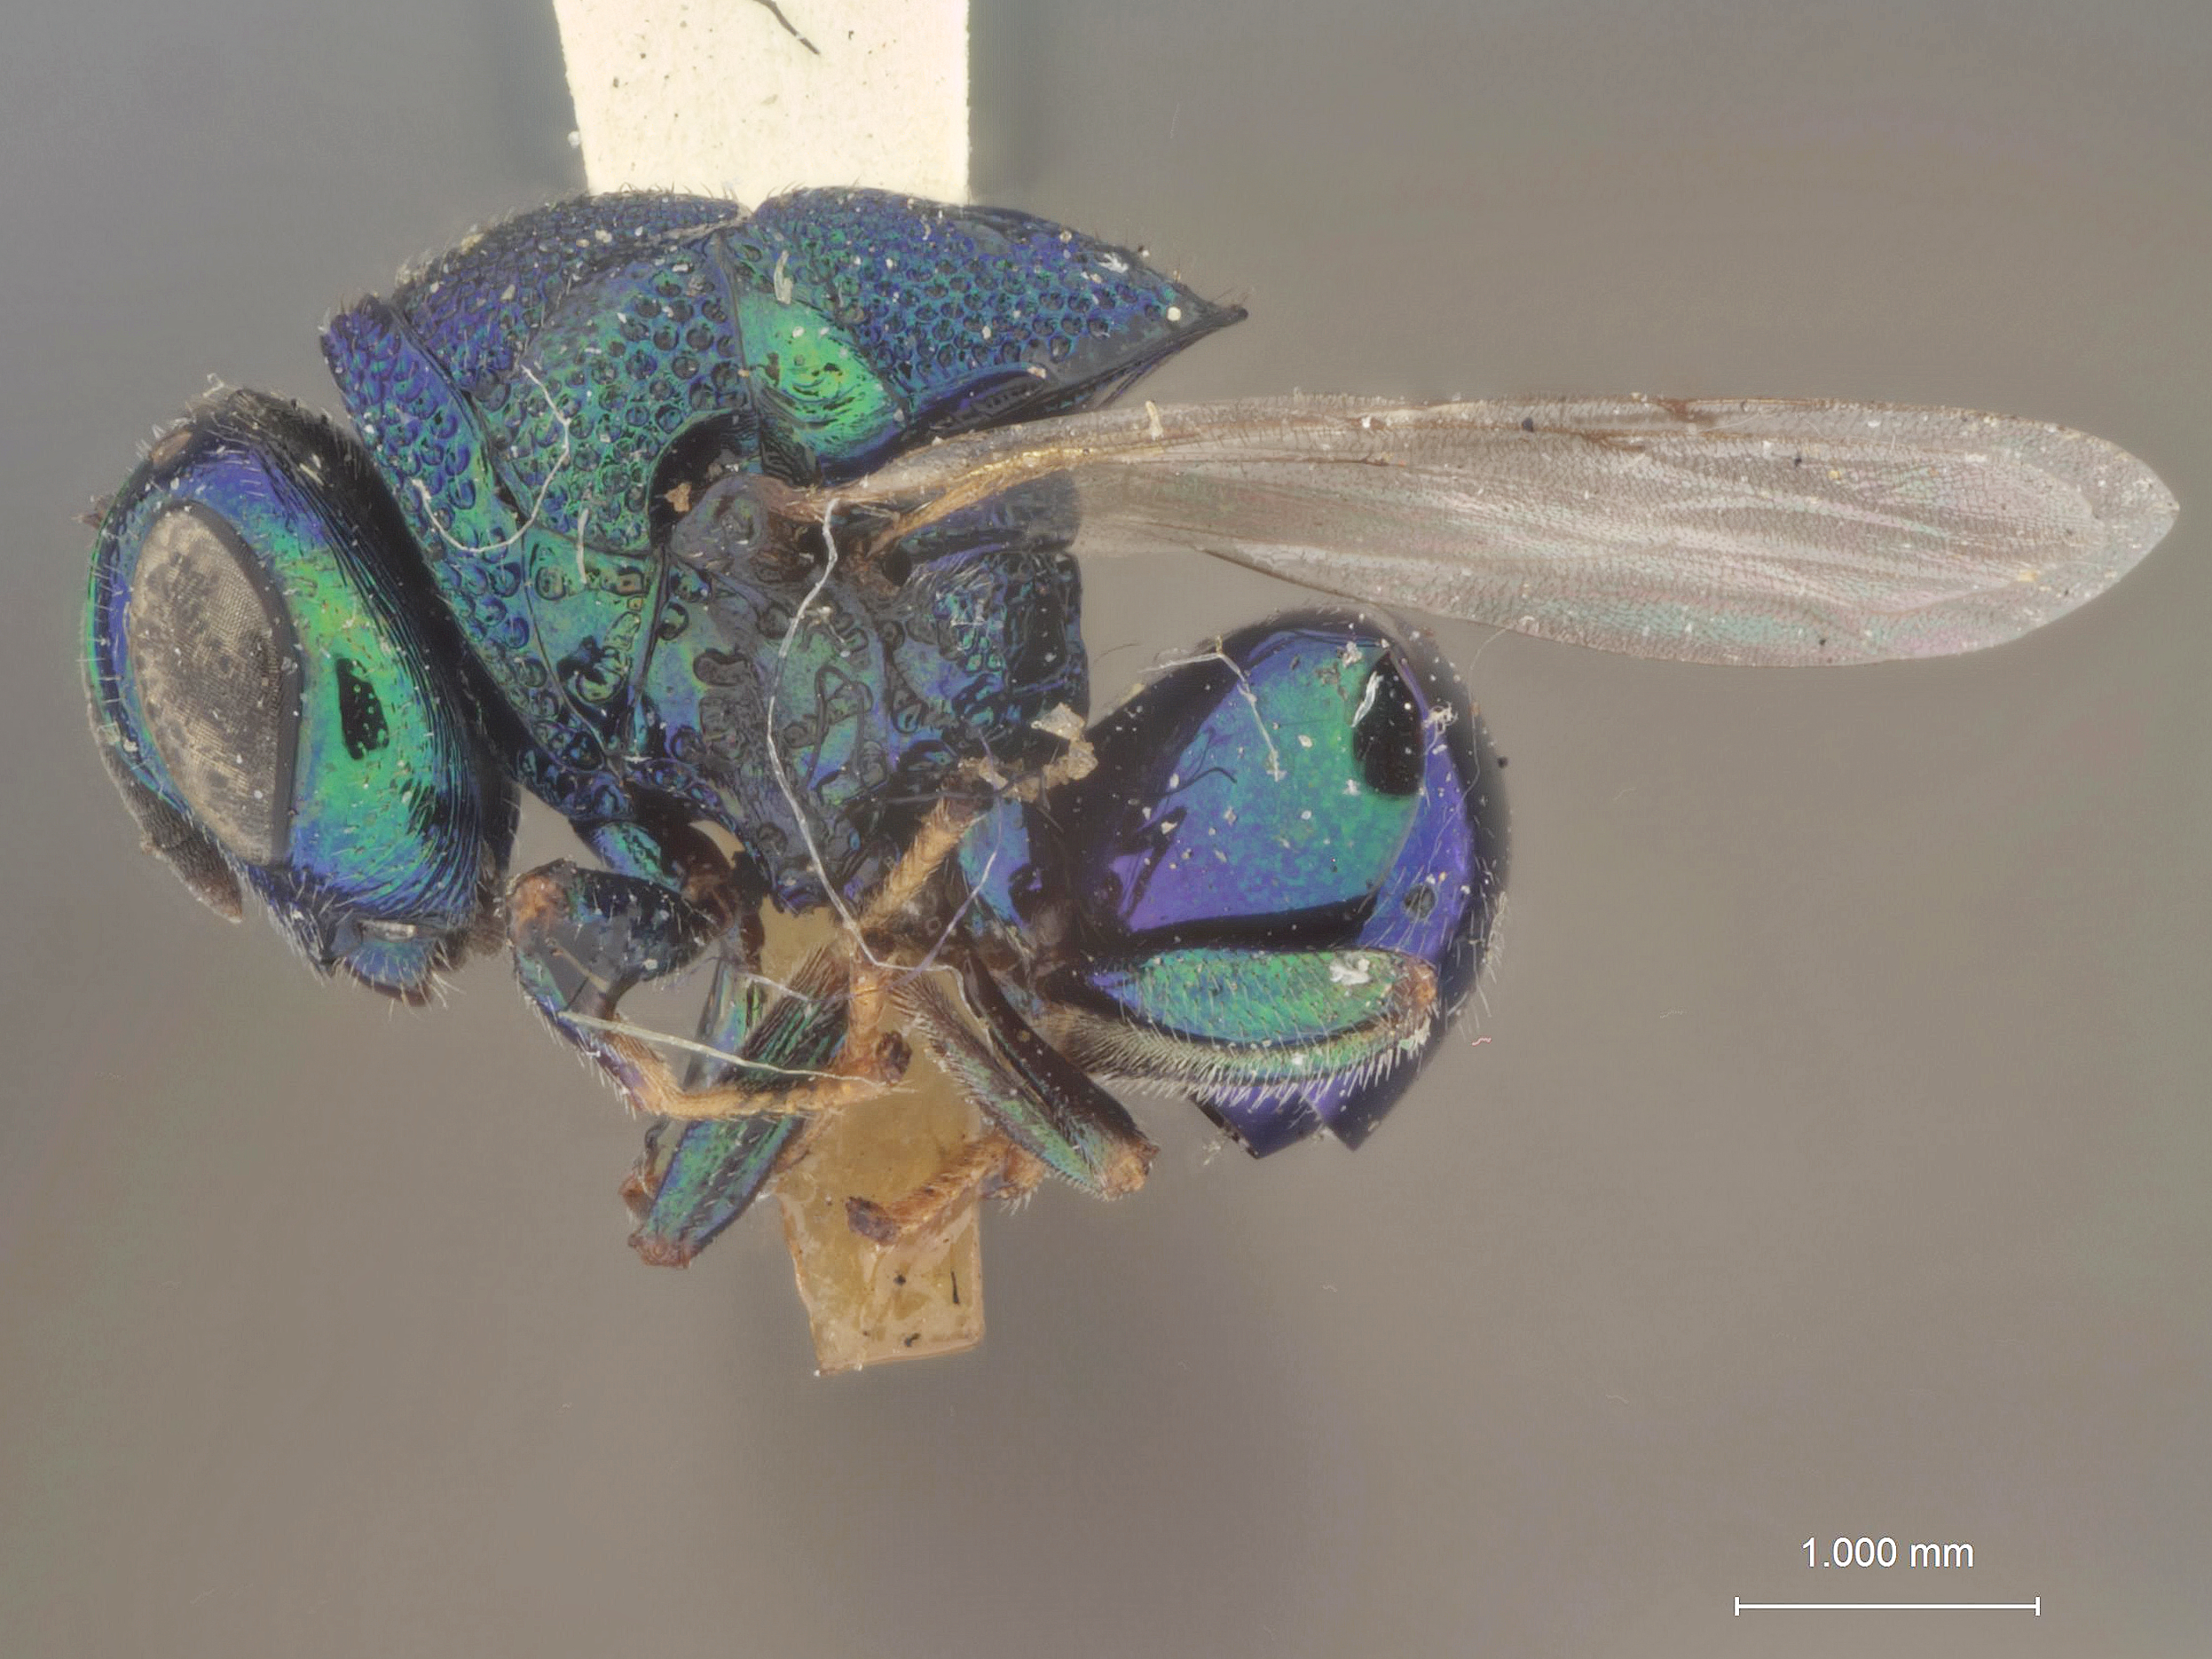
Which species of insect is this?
Perilampus carolinensis
